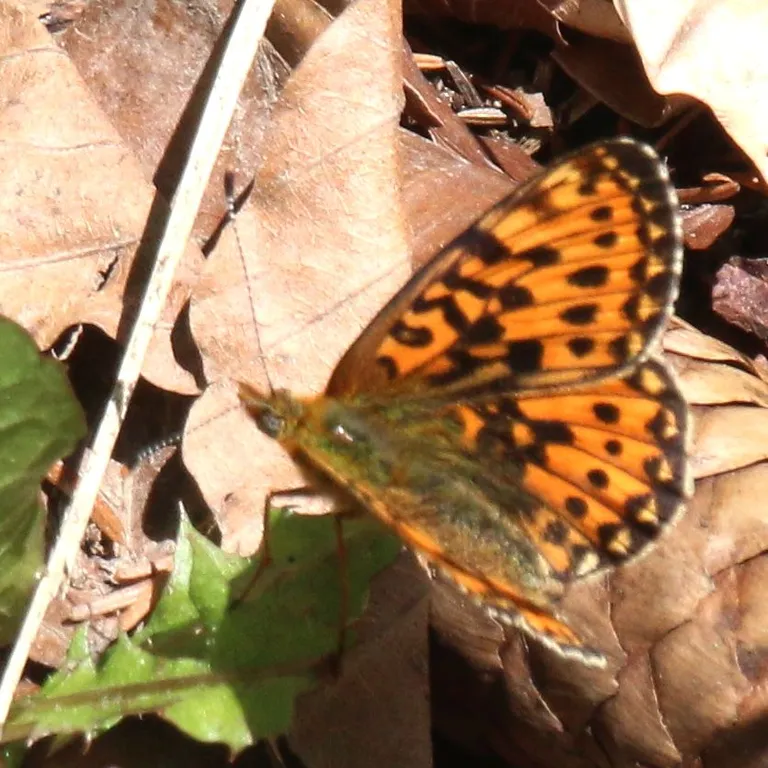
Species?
Boloria euphrosyne (also Clossiana euphrosyne)
